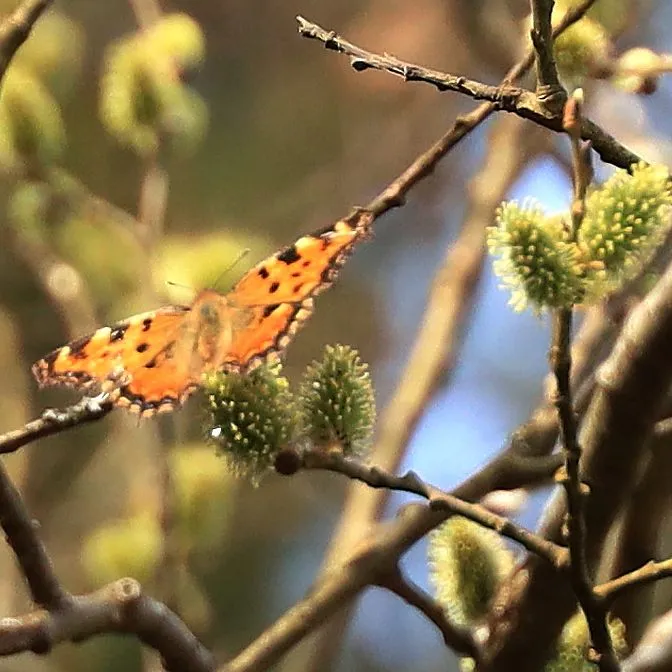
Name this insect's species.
Nymphalis polychloros
